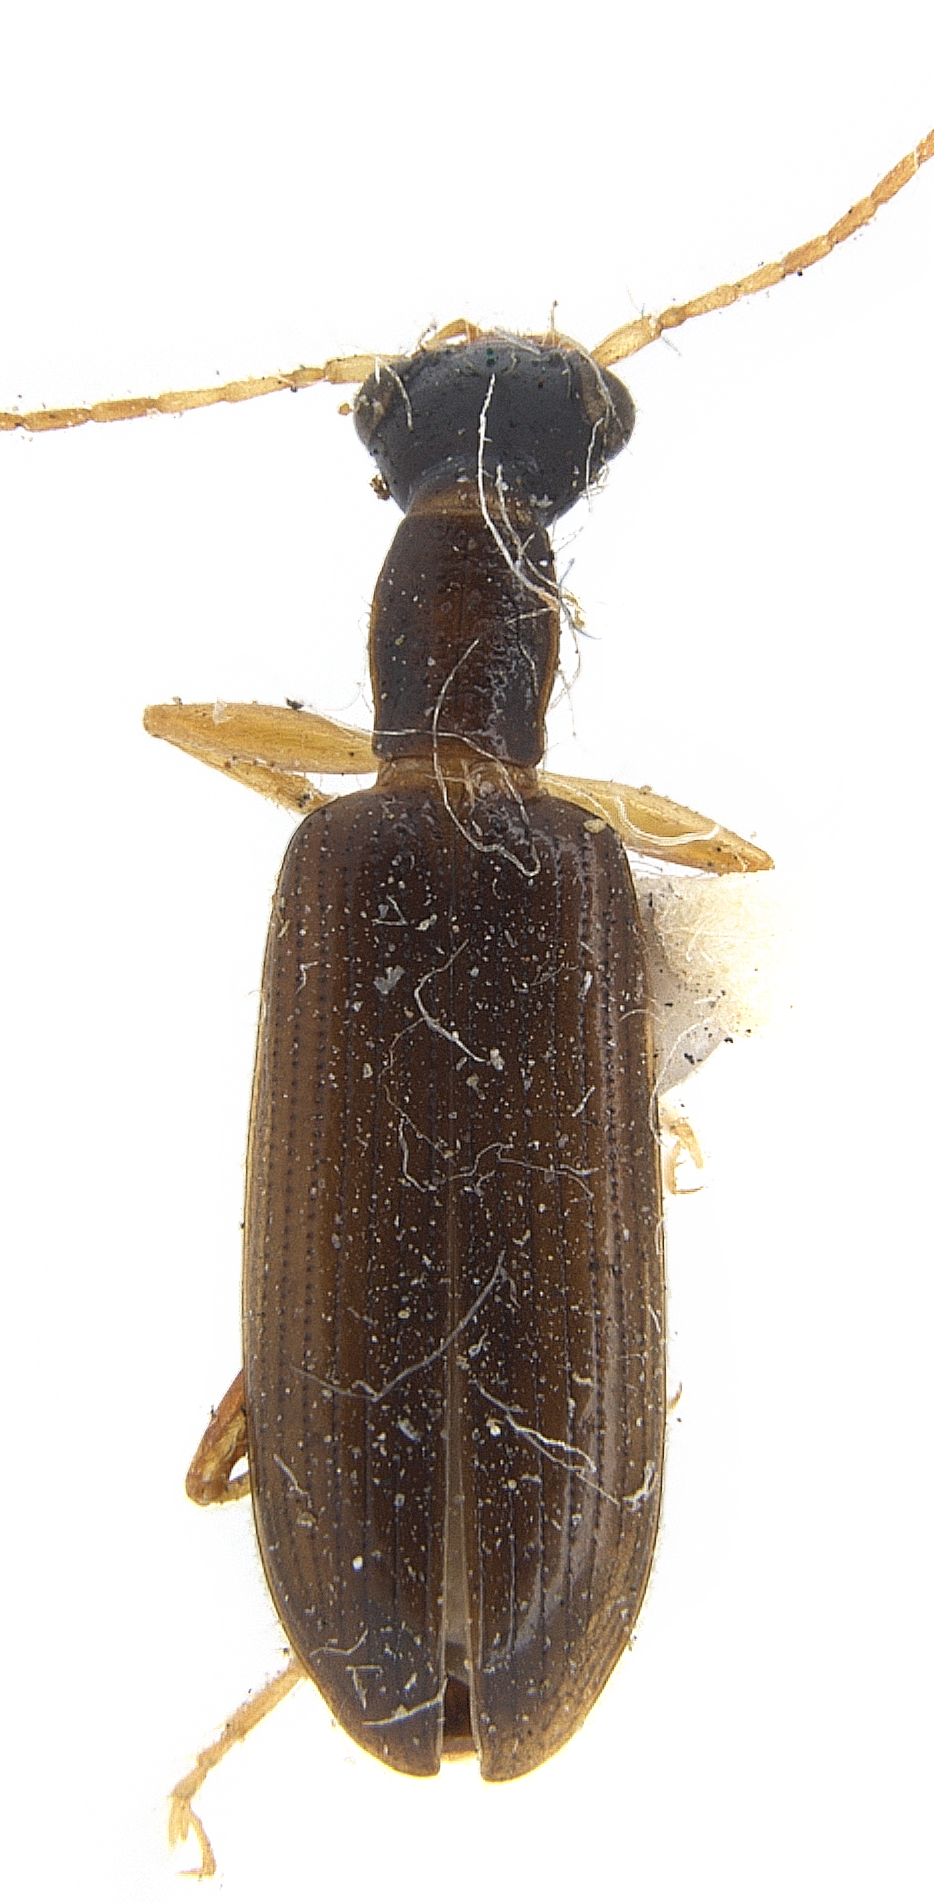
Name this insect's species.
Leptotrachelus dorsalis
